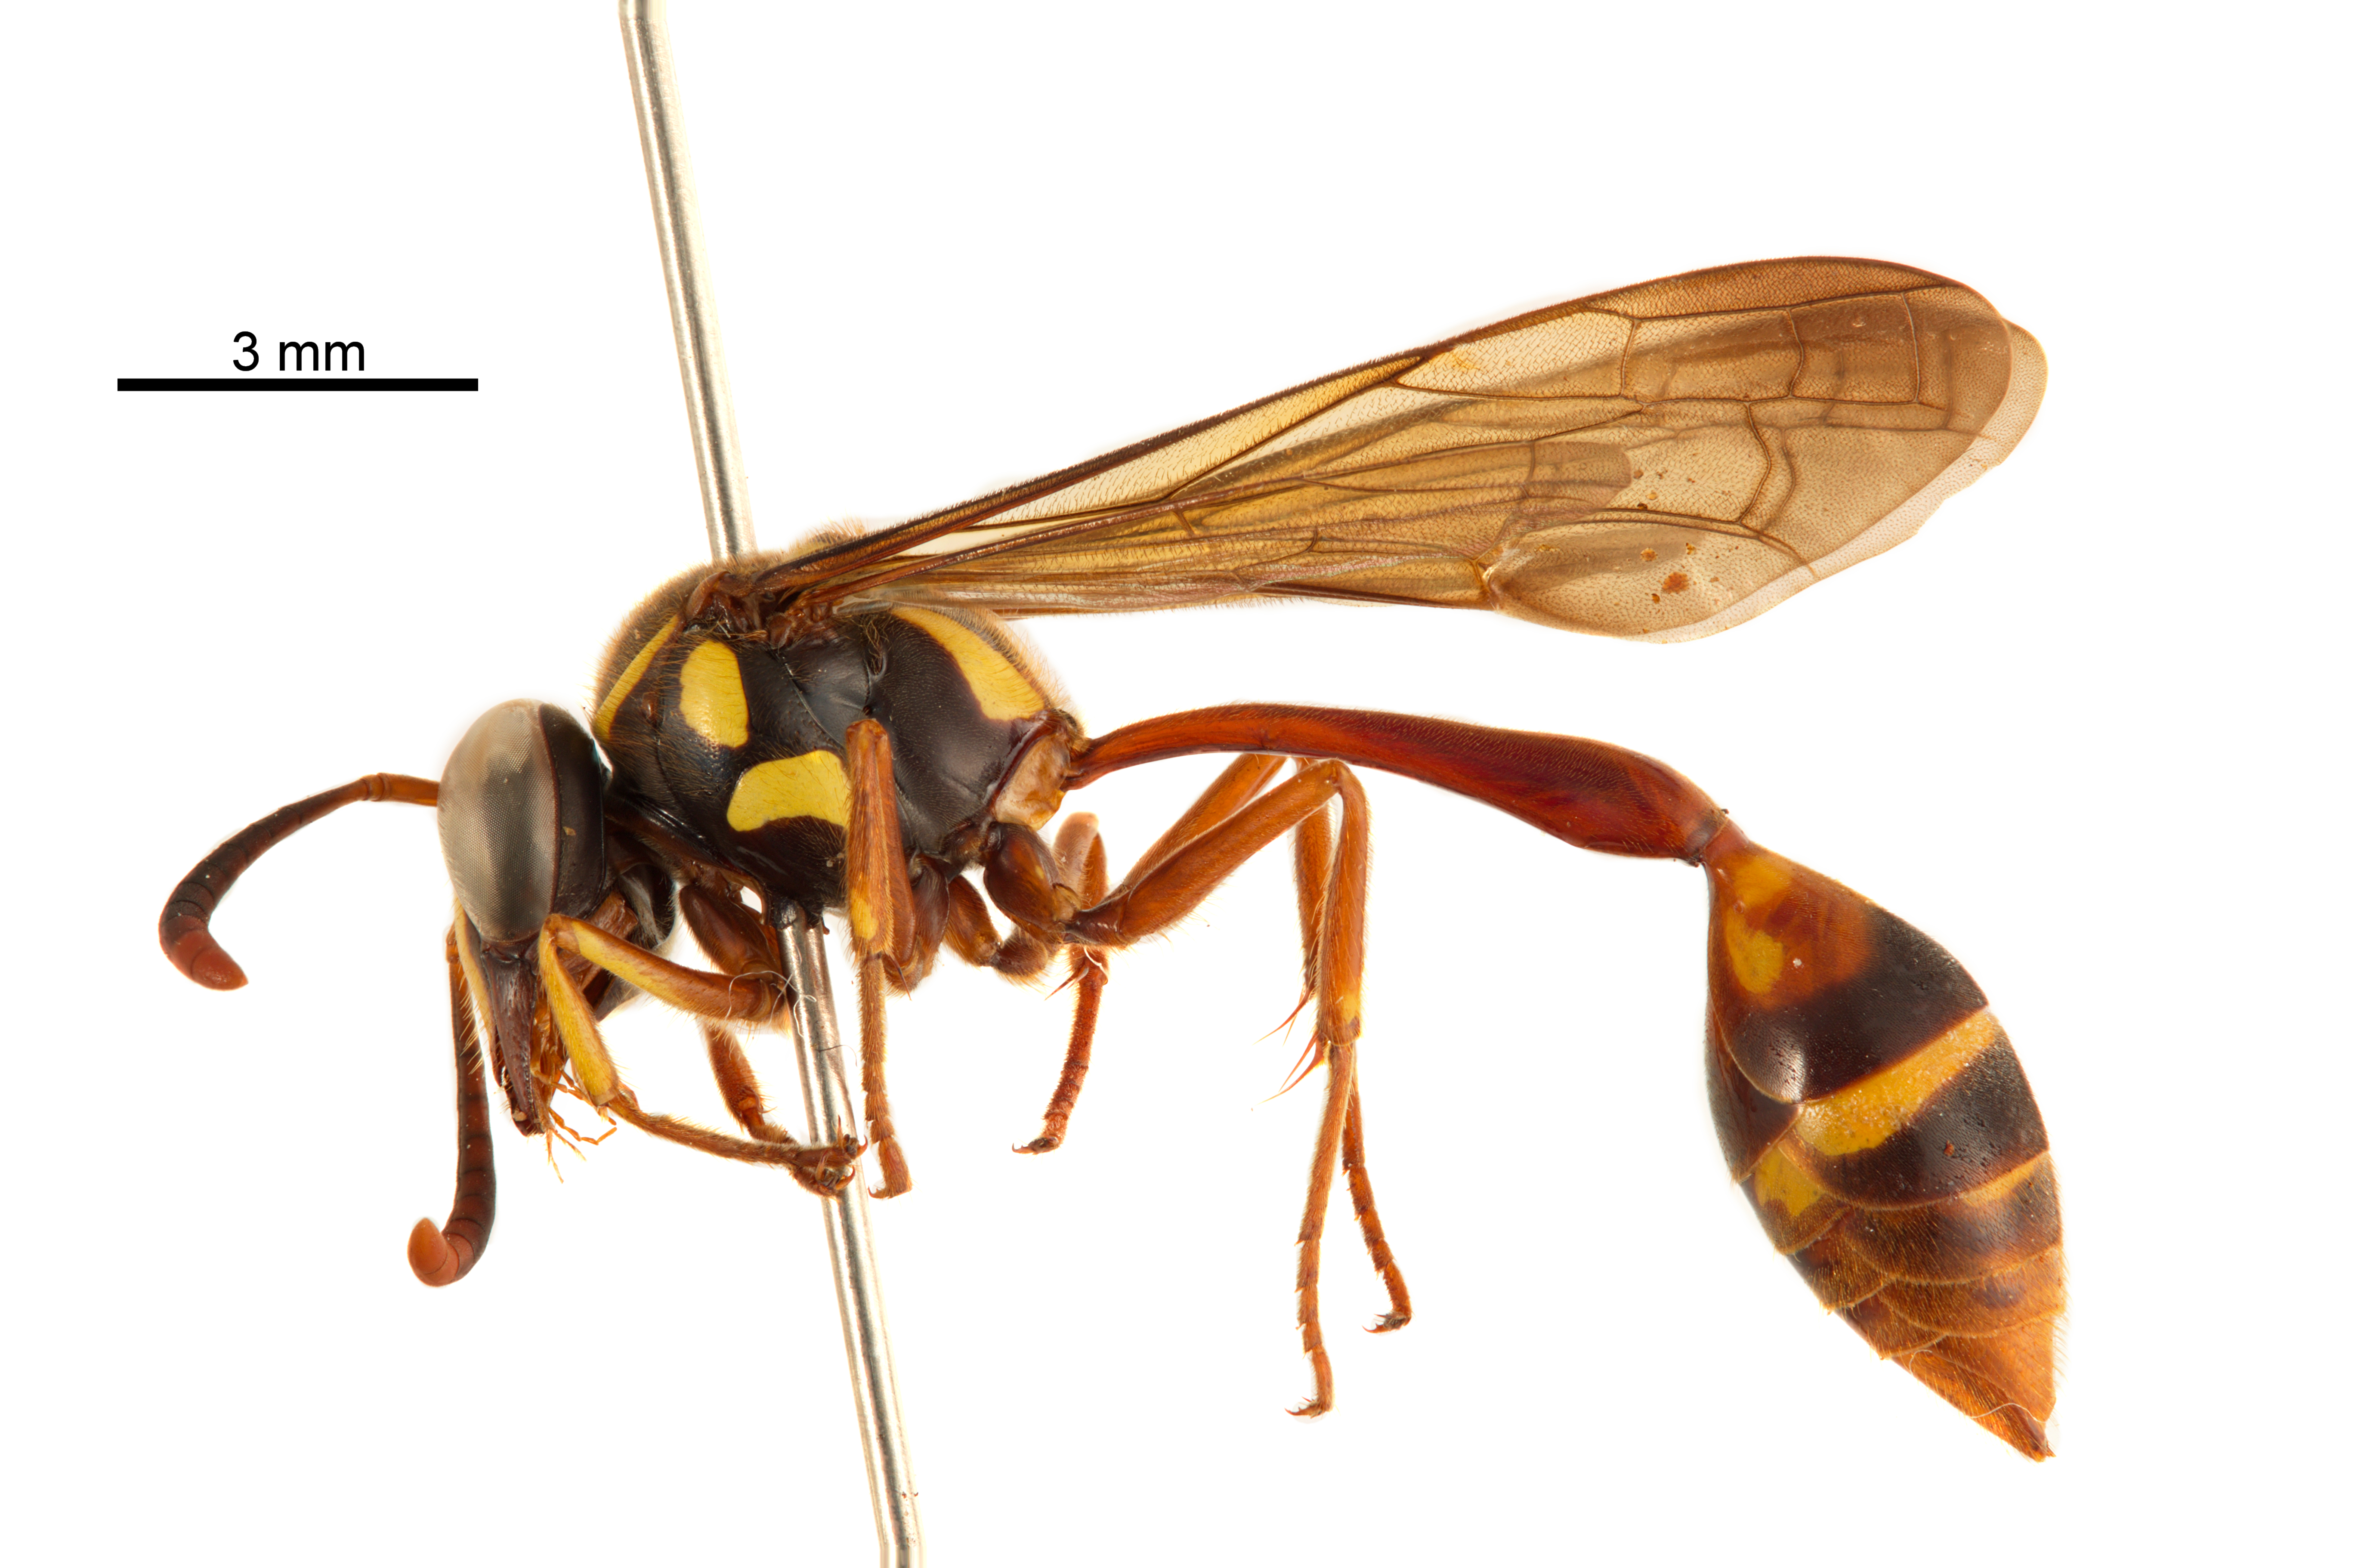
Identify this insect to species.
Eustenogaster eximia
